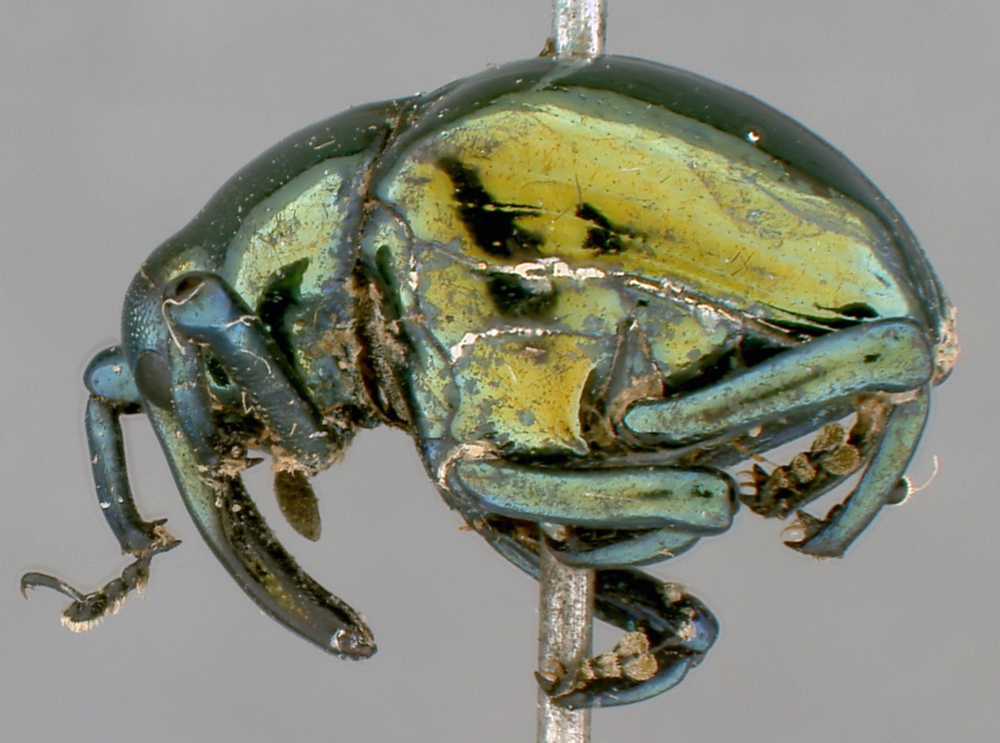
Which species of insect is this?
Bonomius aeneoviridis
